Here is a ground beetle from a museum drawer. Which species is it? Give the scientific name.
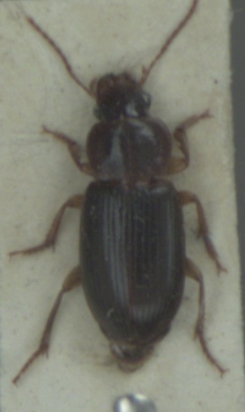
Ophonus rufibarbis
